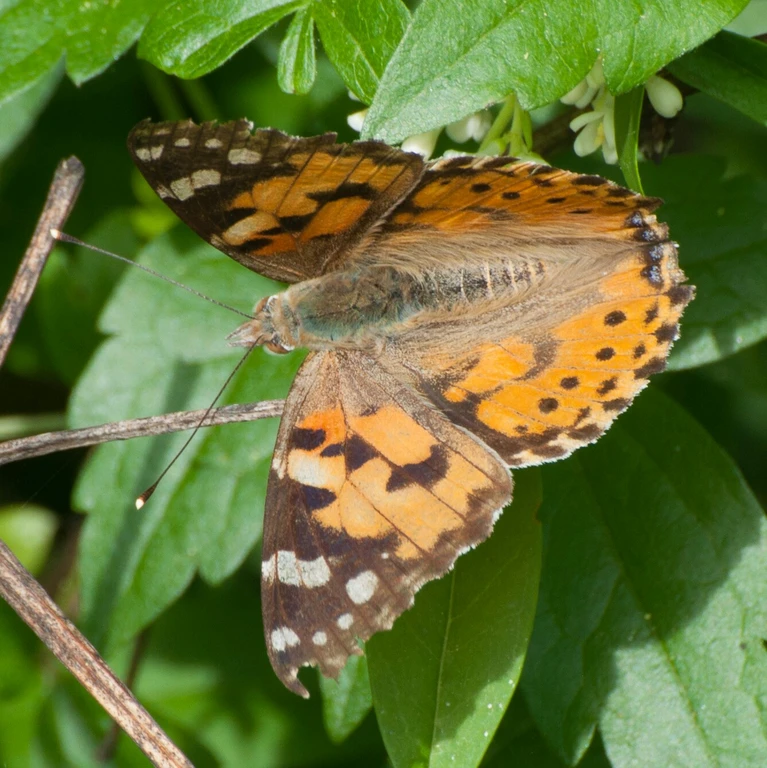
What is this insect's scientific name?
Vanessa cardui
